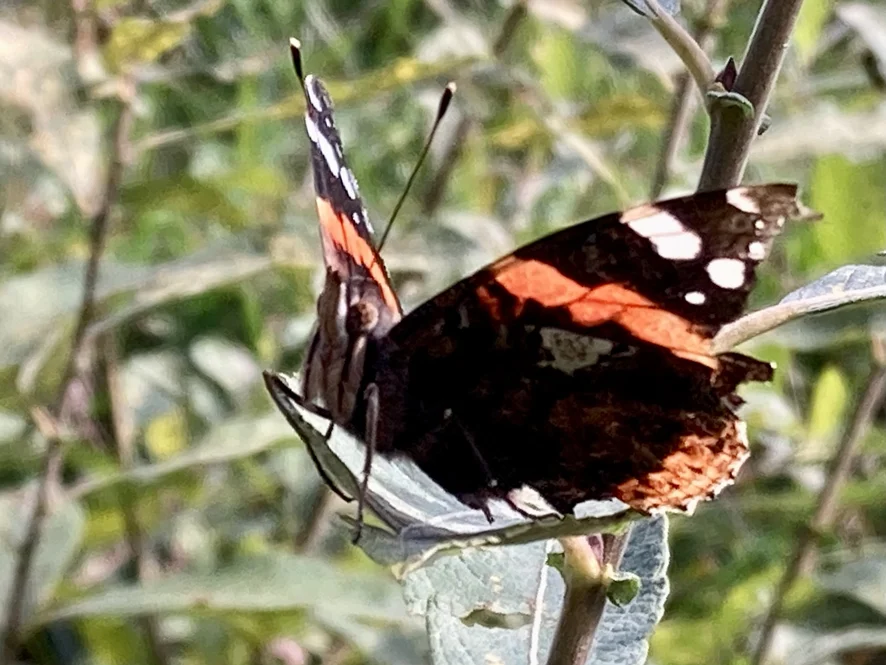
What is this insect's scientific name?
Vanessa atalanta
